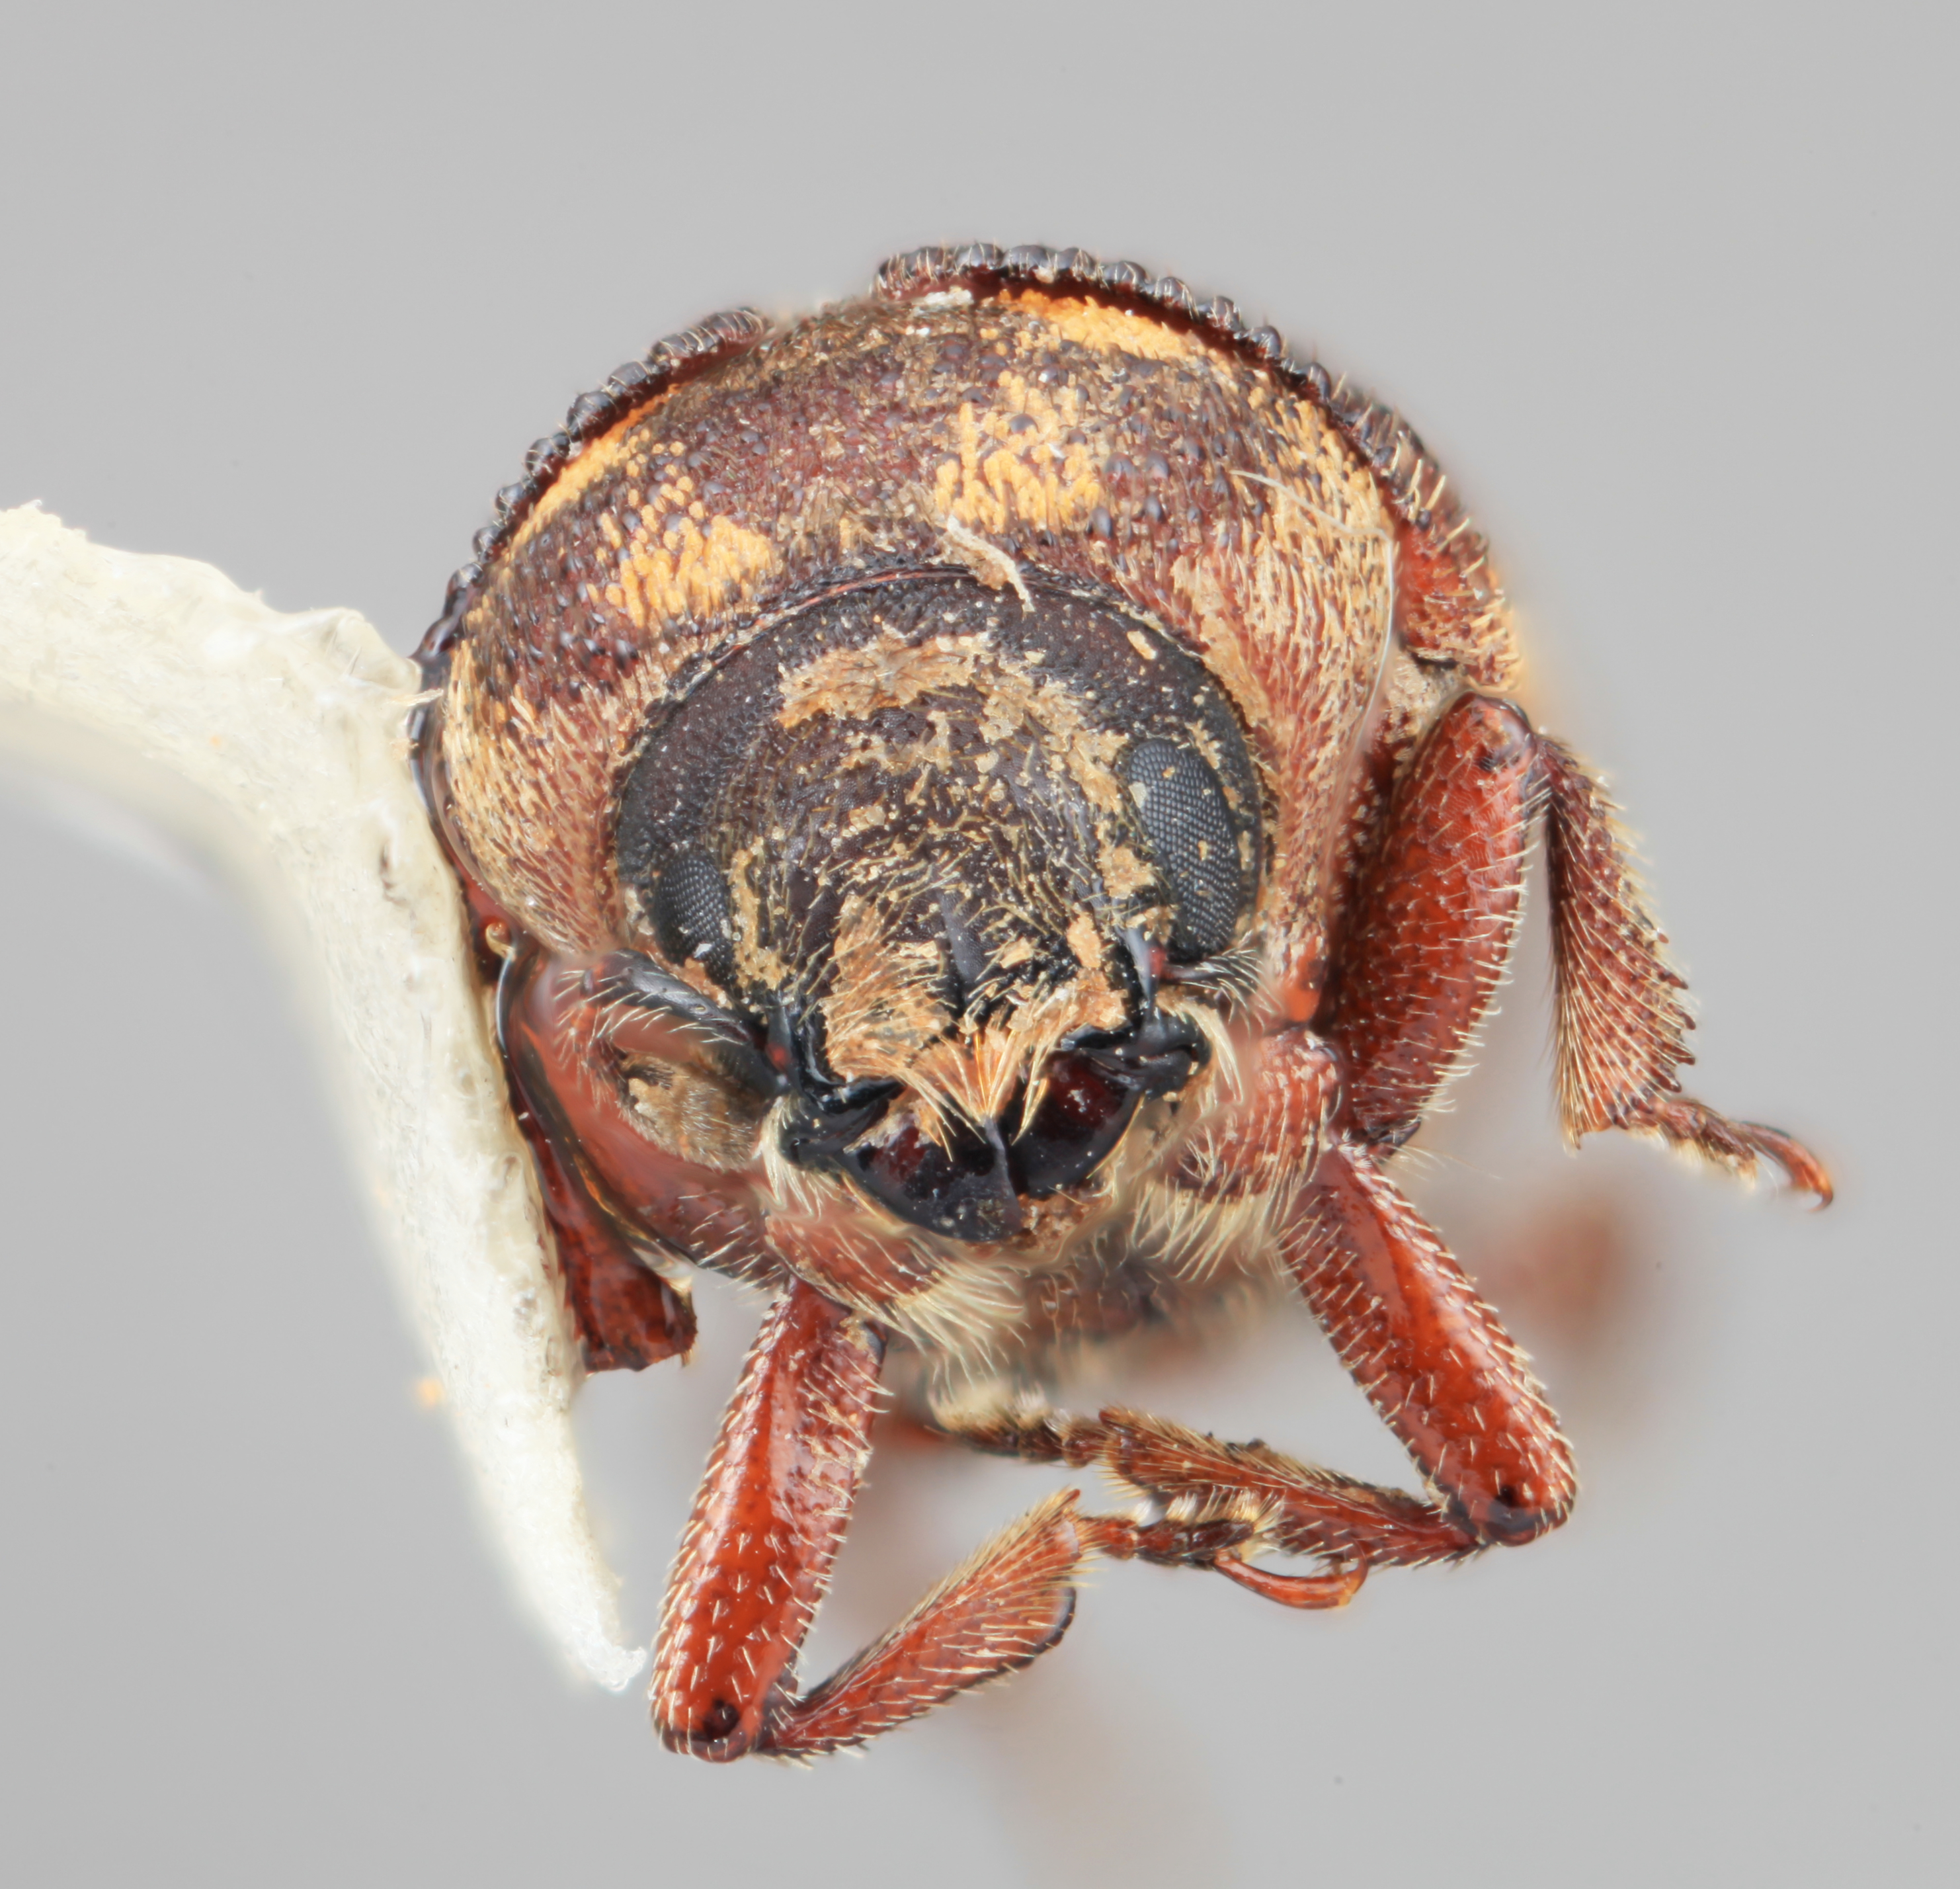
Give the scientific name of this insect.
Hylesinus aztecus
